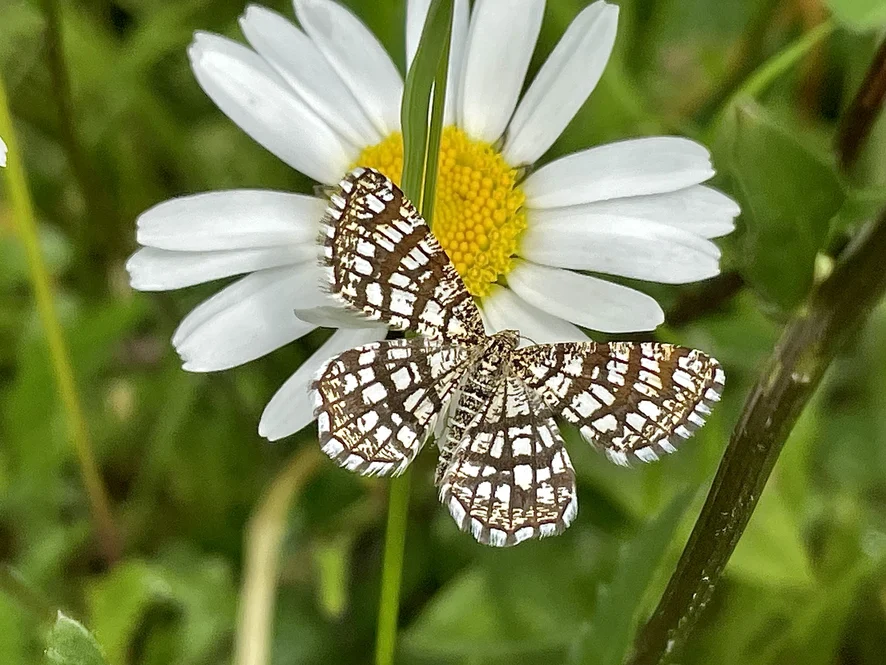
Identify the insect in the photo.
Chiasmia clathrata
